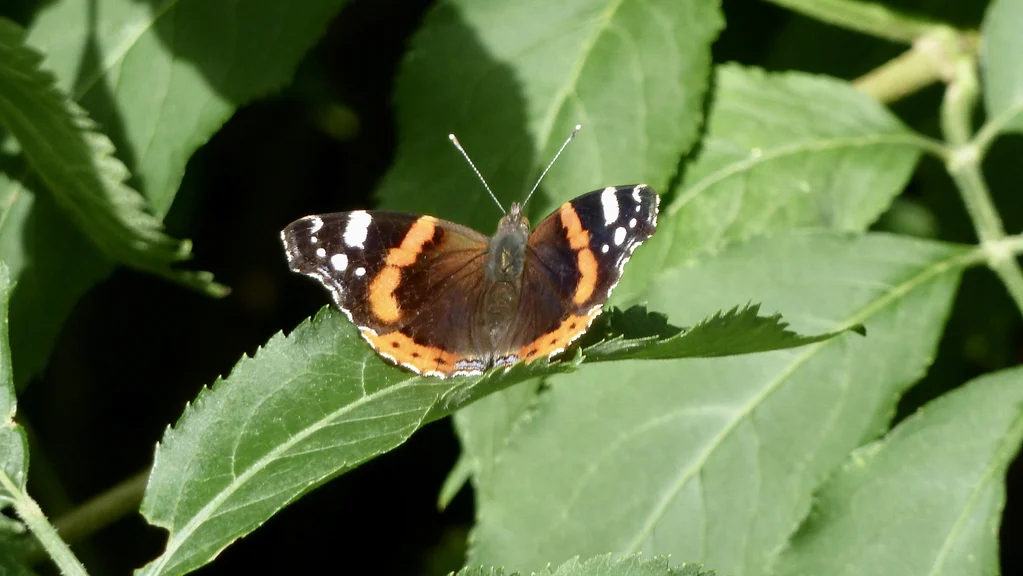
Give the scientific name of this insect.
Vanessa atalanta
